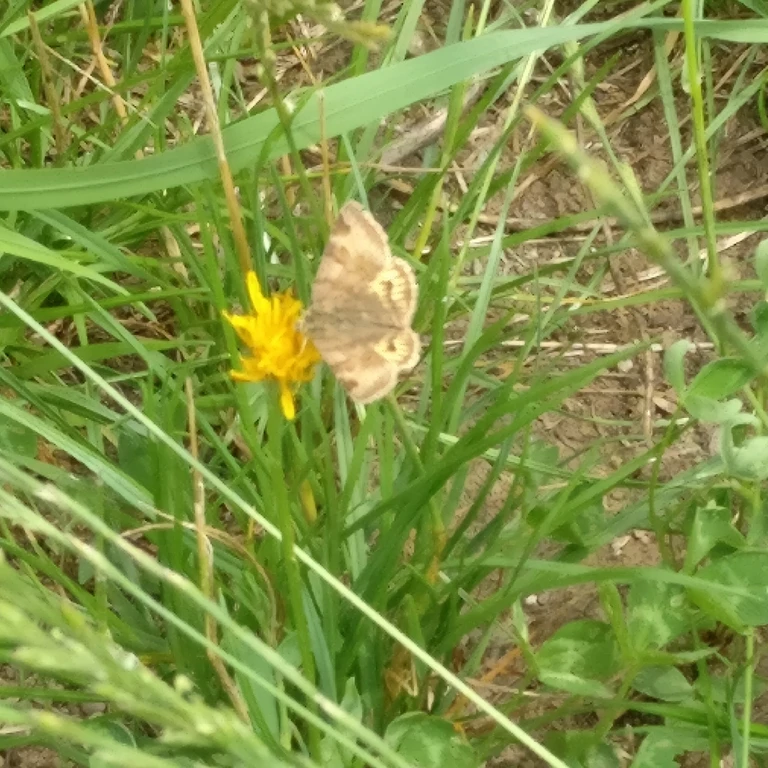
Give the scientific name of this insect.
Euclidia glyphica
